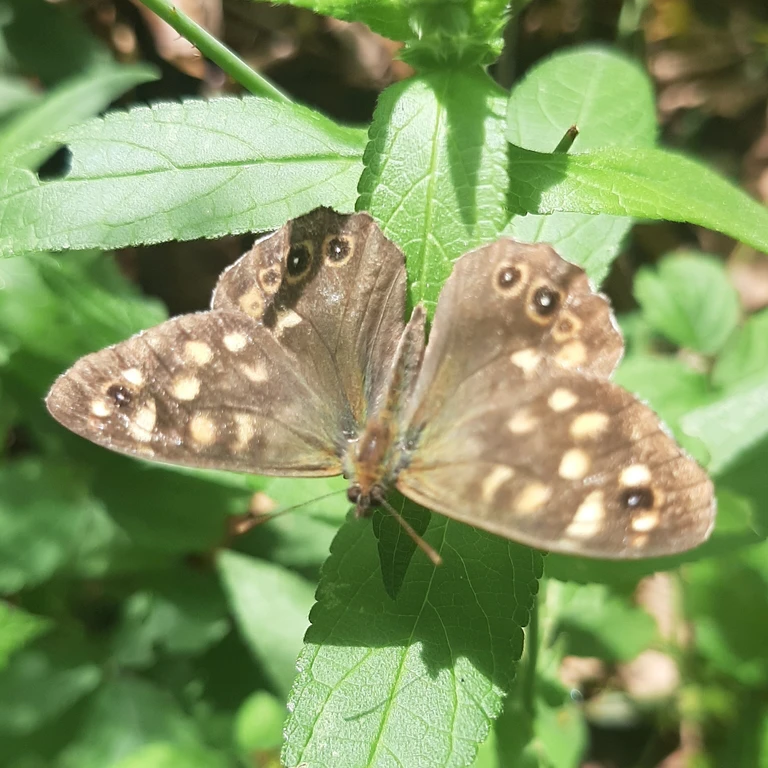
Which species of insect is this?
Pararge aegeria
